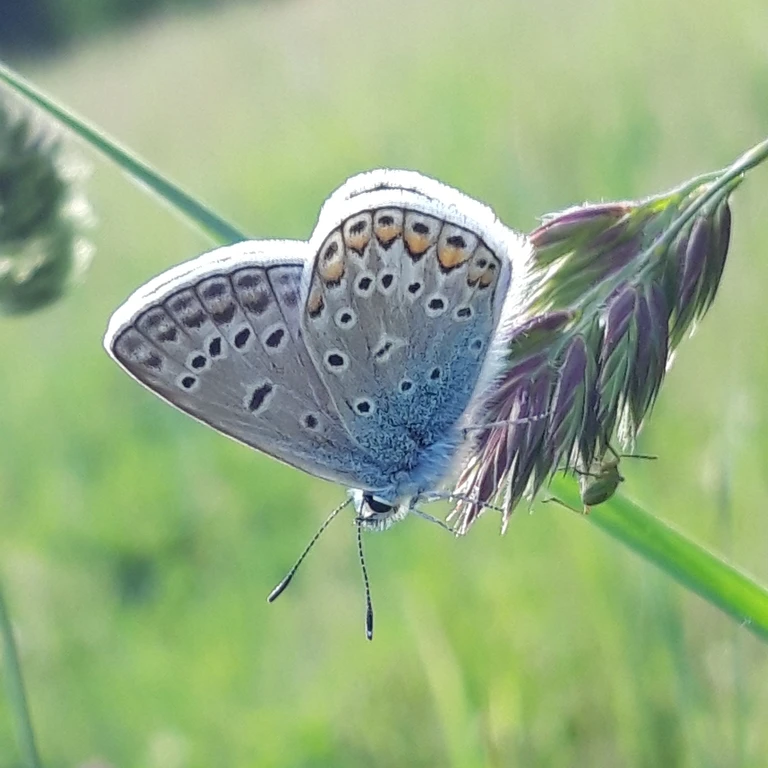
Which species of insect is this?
Polyommatus icarus
